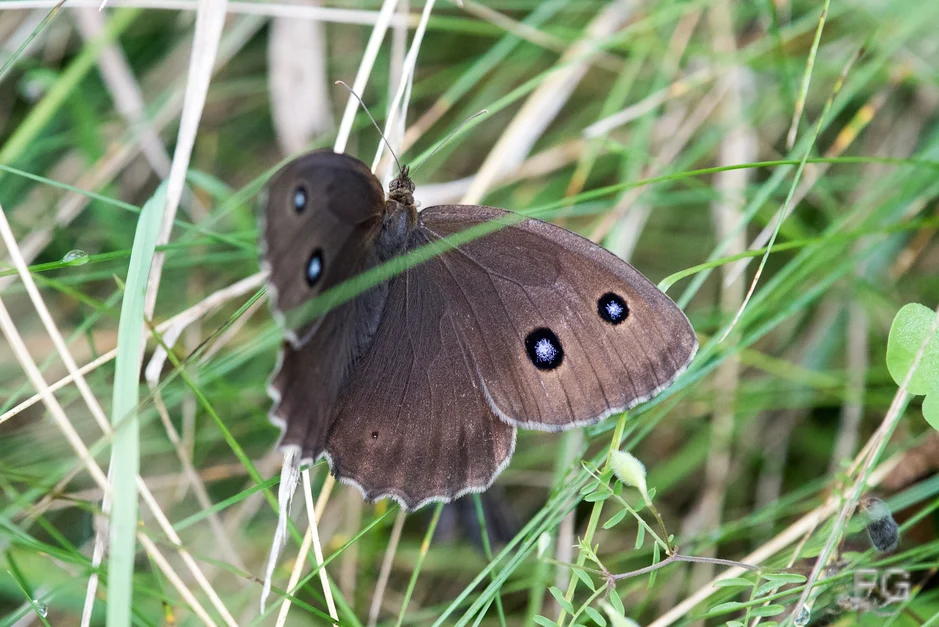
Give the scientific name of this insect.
Minois dryas
